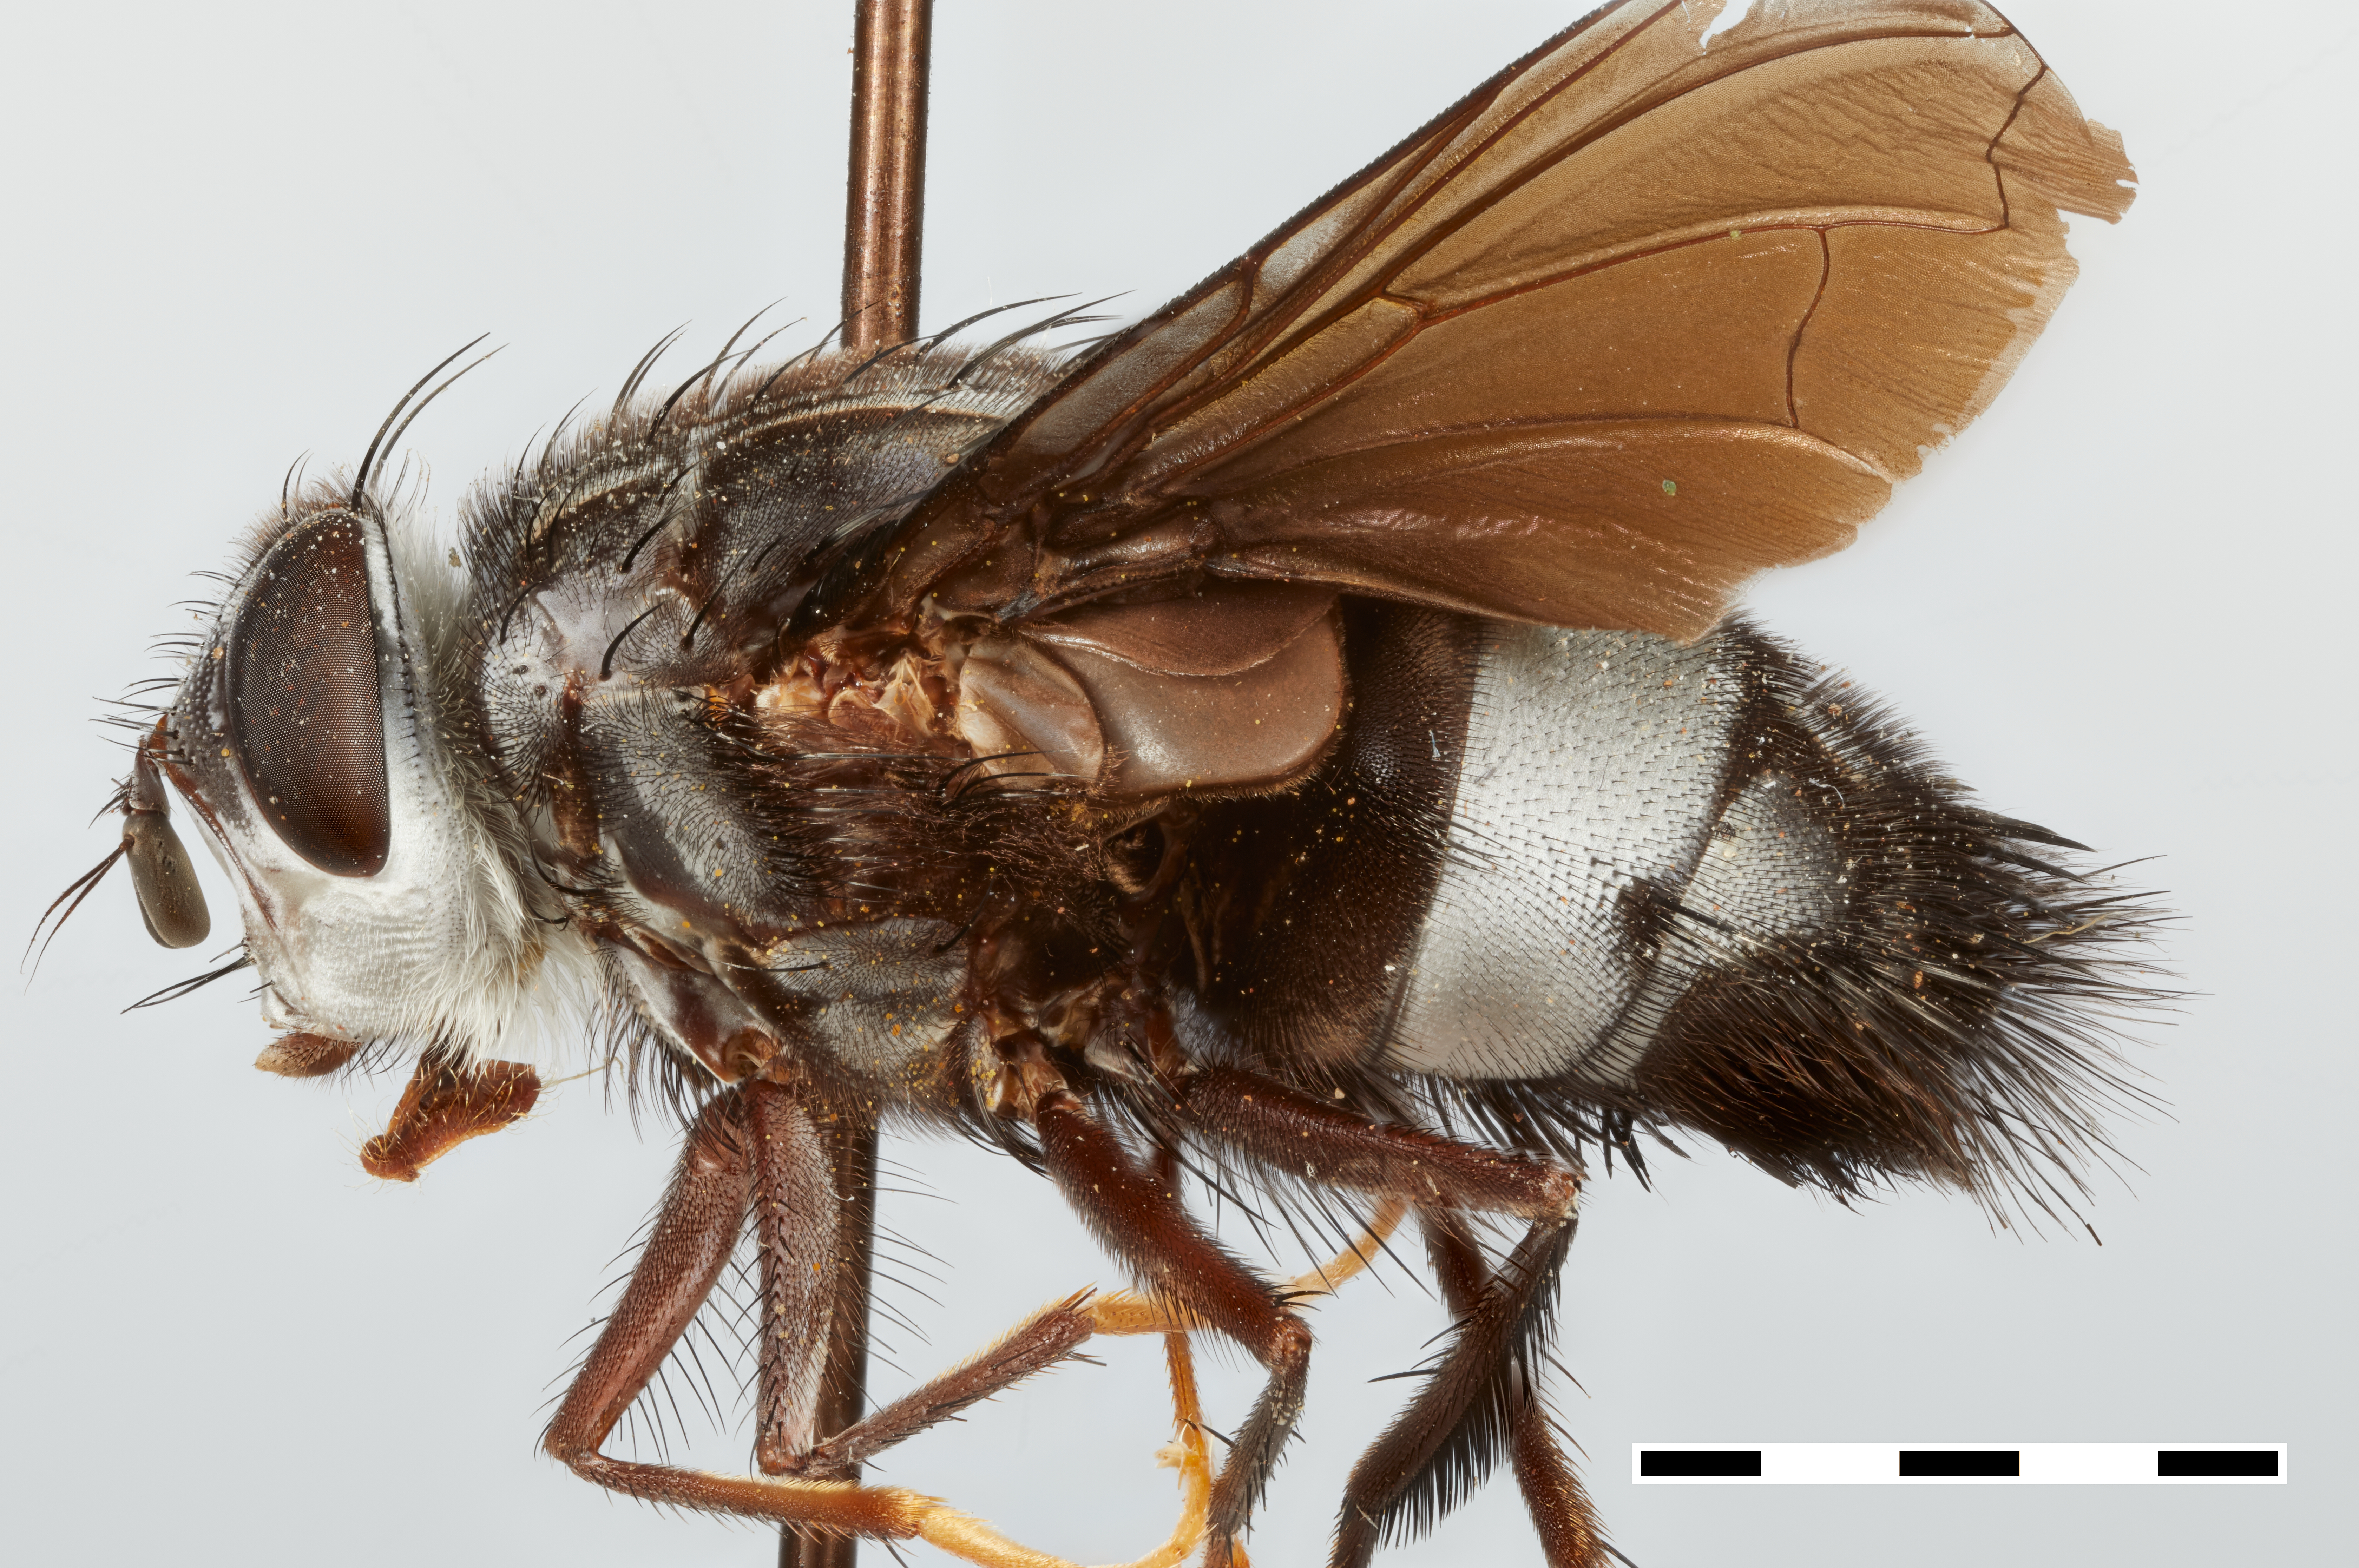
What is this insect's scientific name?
Jaenimyia albicincta
